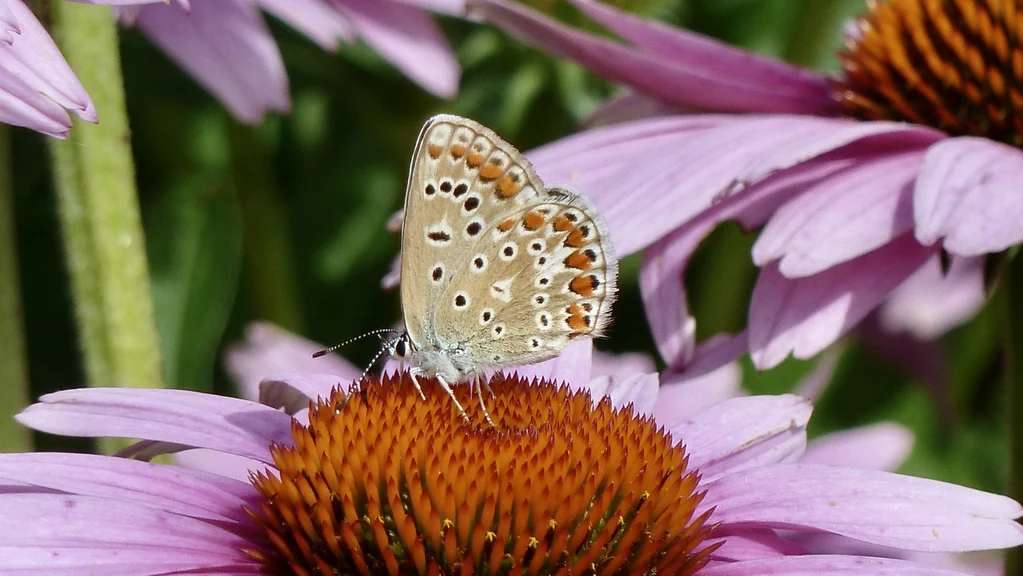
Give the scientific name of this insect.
Polyommatus icarus
